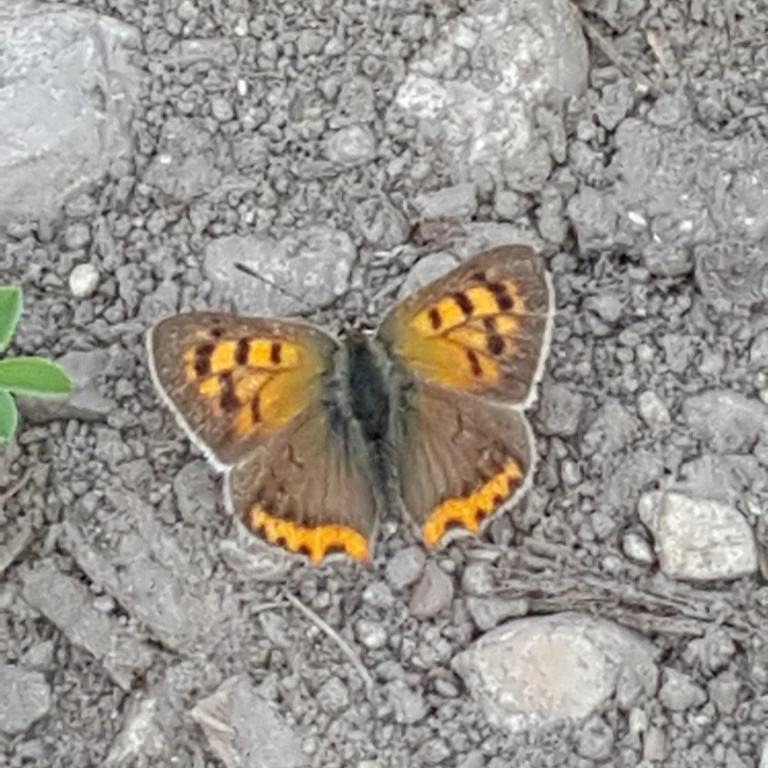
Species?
Lycaena phlaeas
